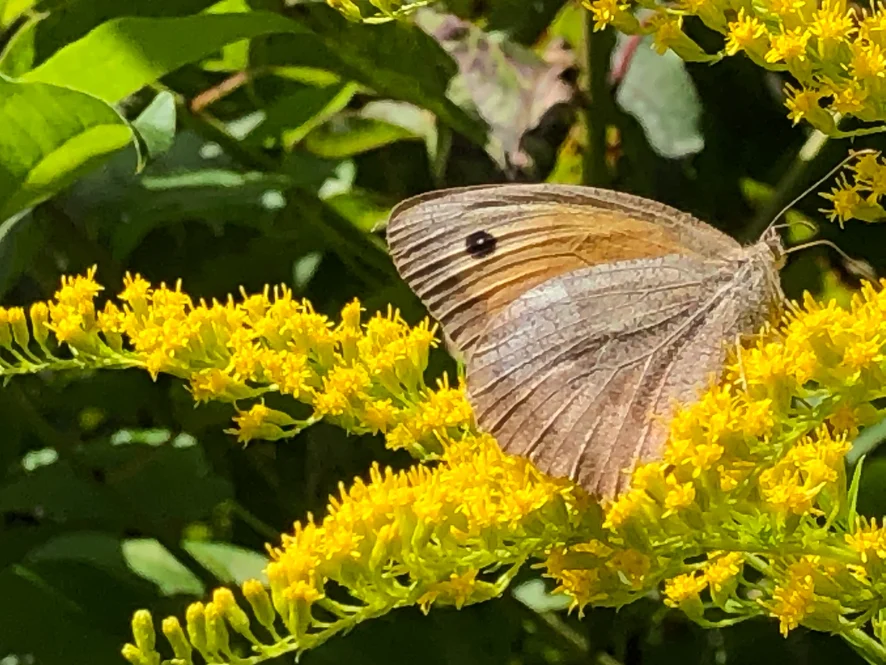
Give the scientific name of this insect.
Maniola jurtina
